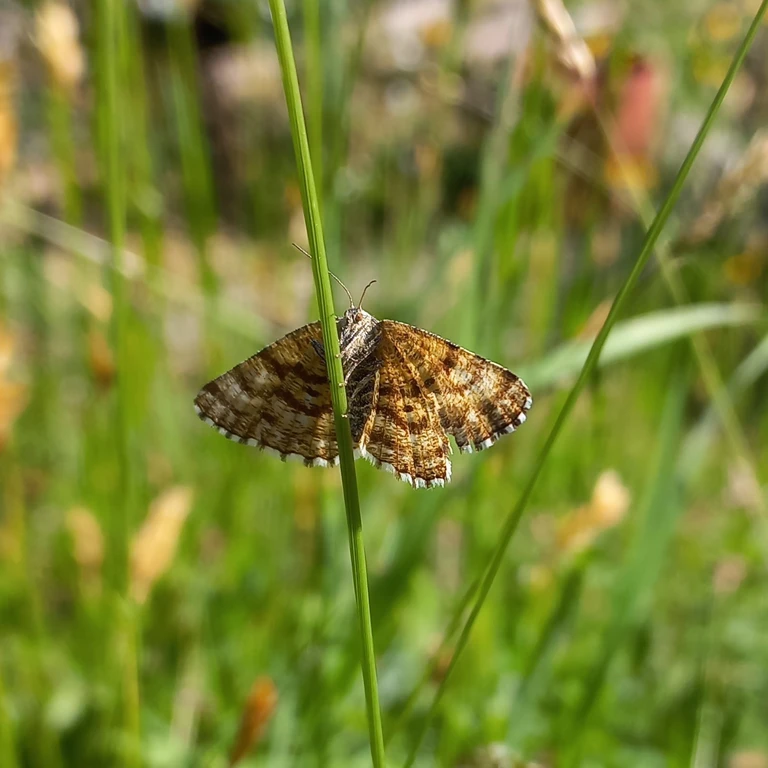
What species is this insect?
Ematurga atomaria
